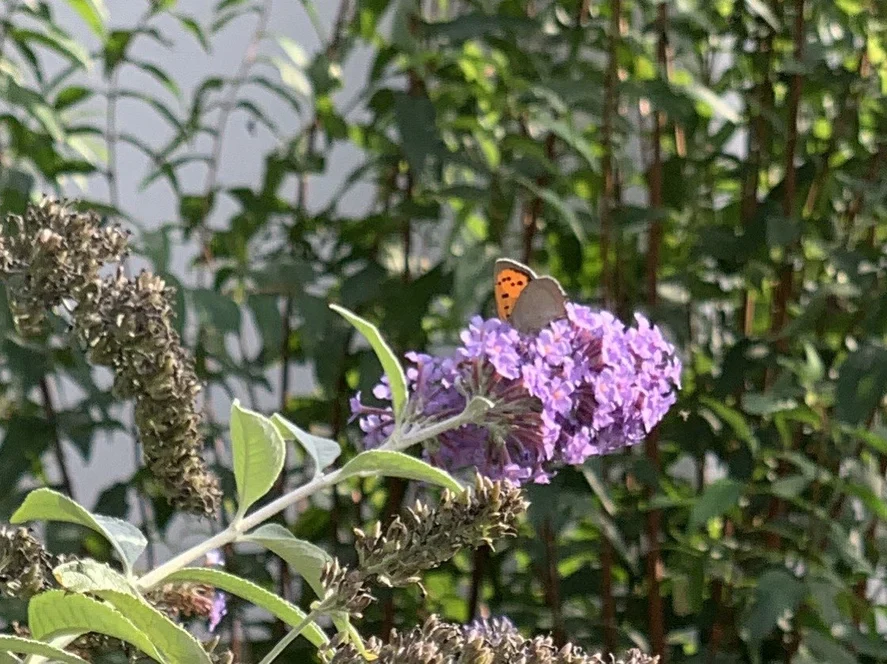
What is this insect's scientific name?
Lycaena phlaeas
